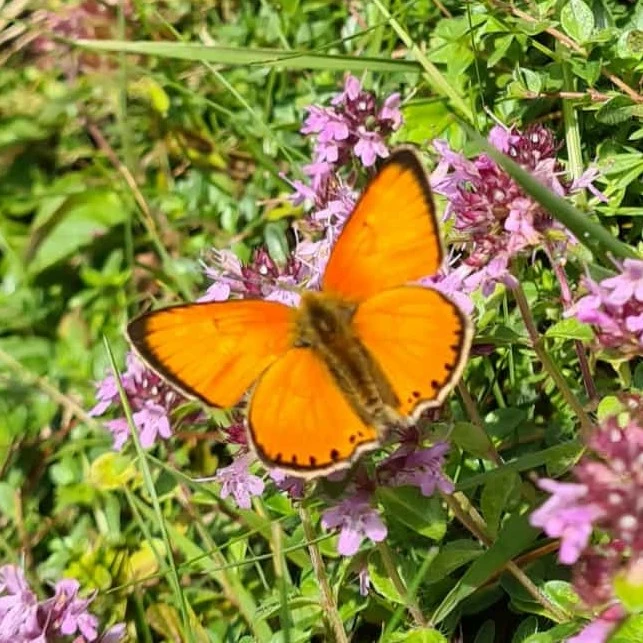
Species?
Lycaena virgaureae
